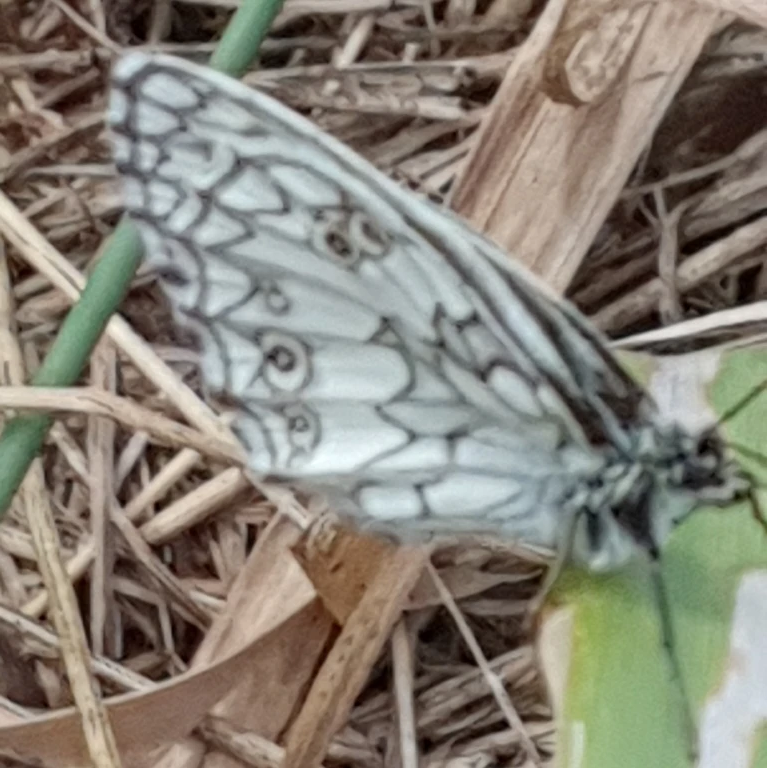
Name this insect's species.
Melanargia galathea
